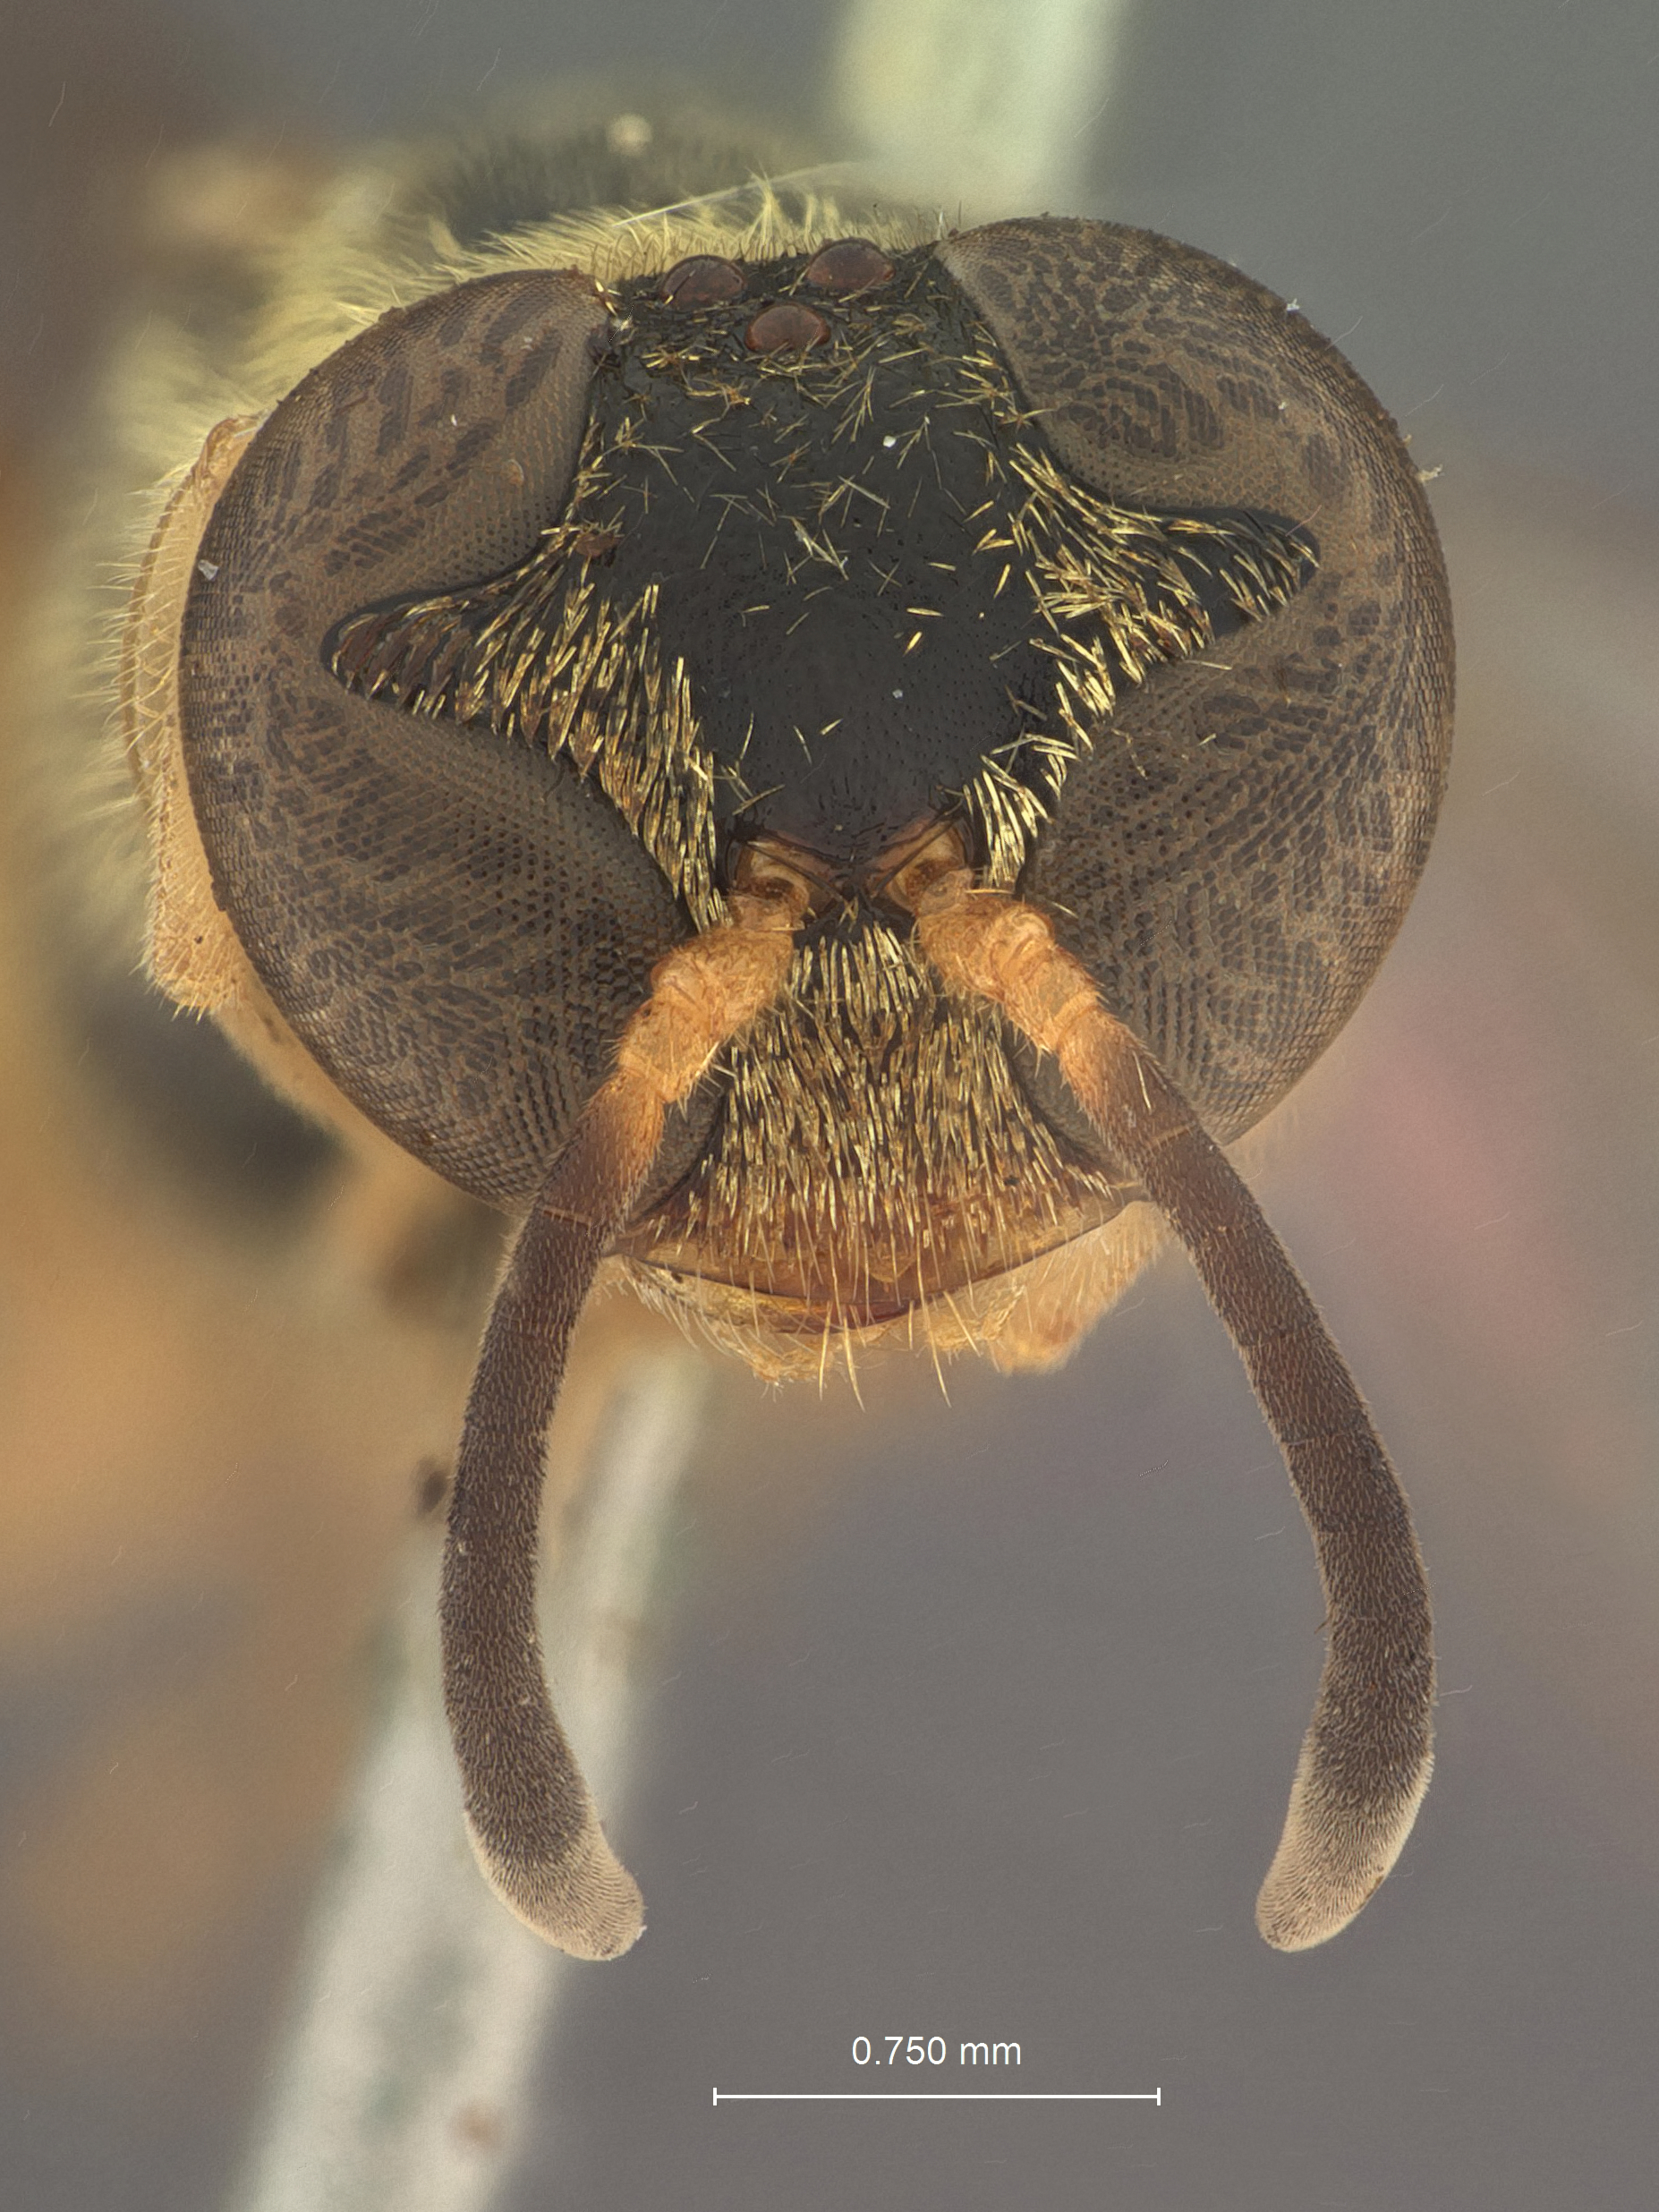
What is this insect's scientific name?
Trypoxylon luteocollare
